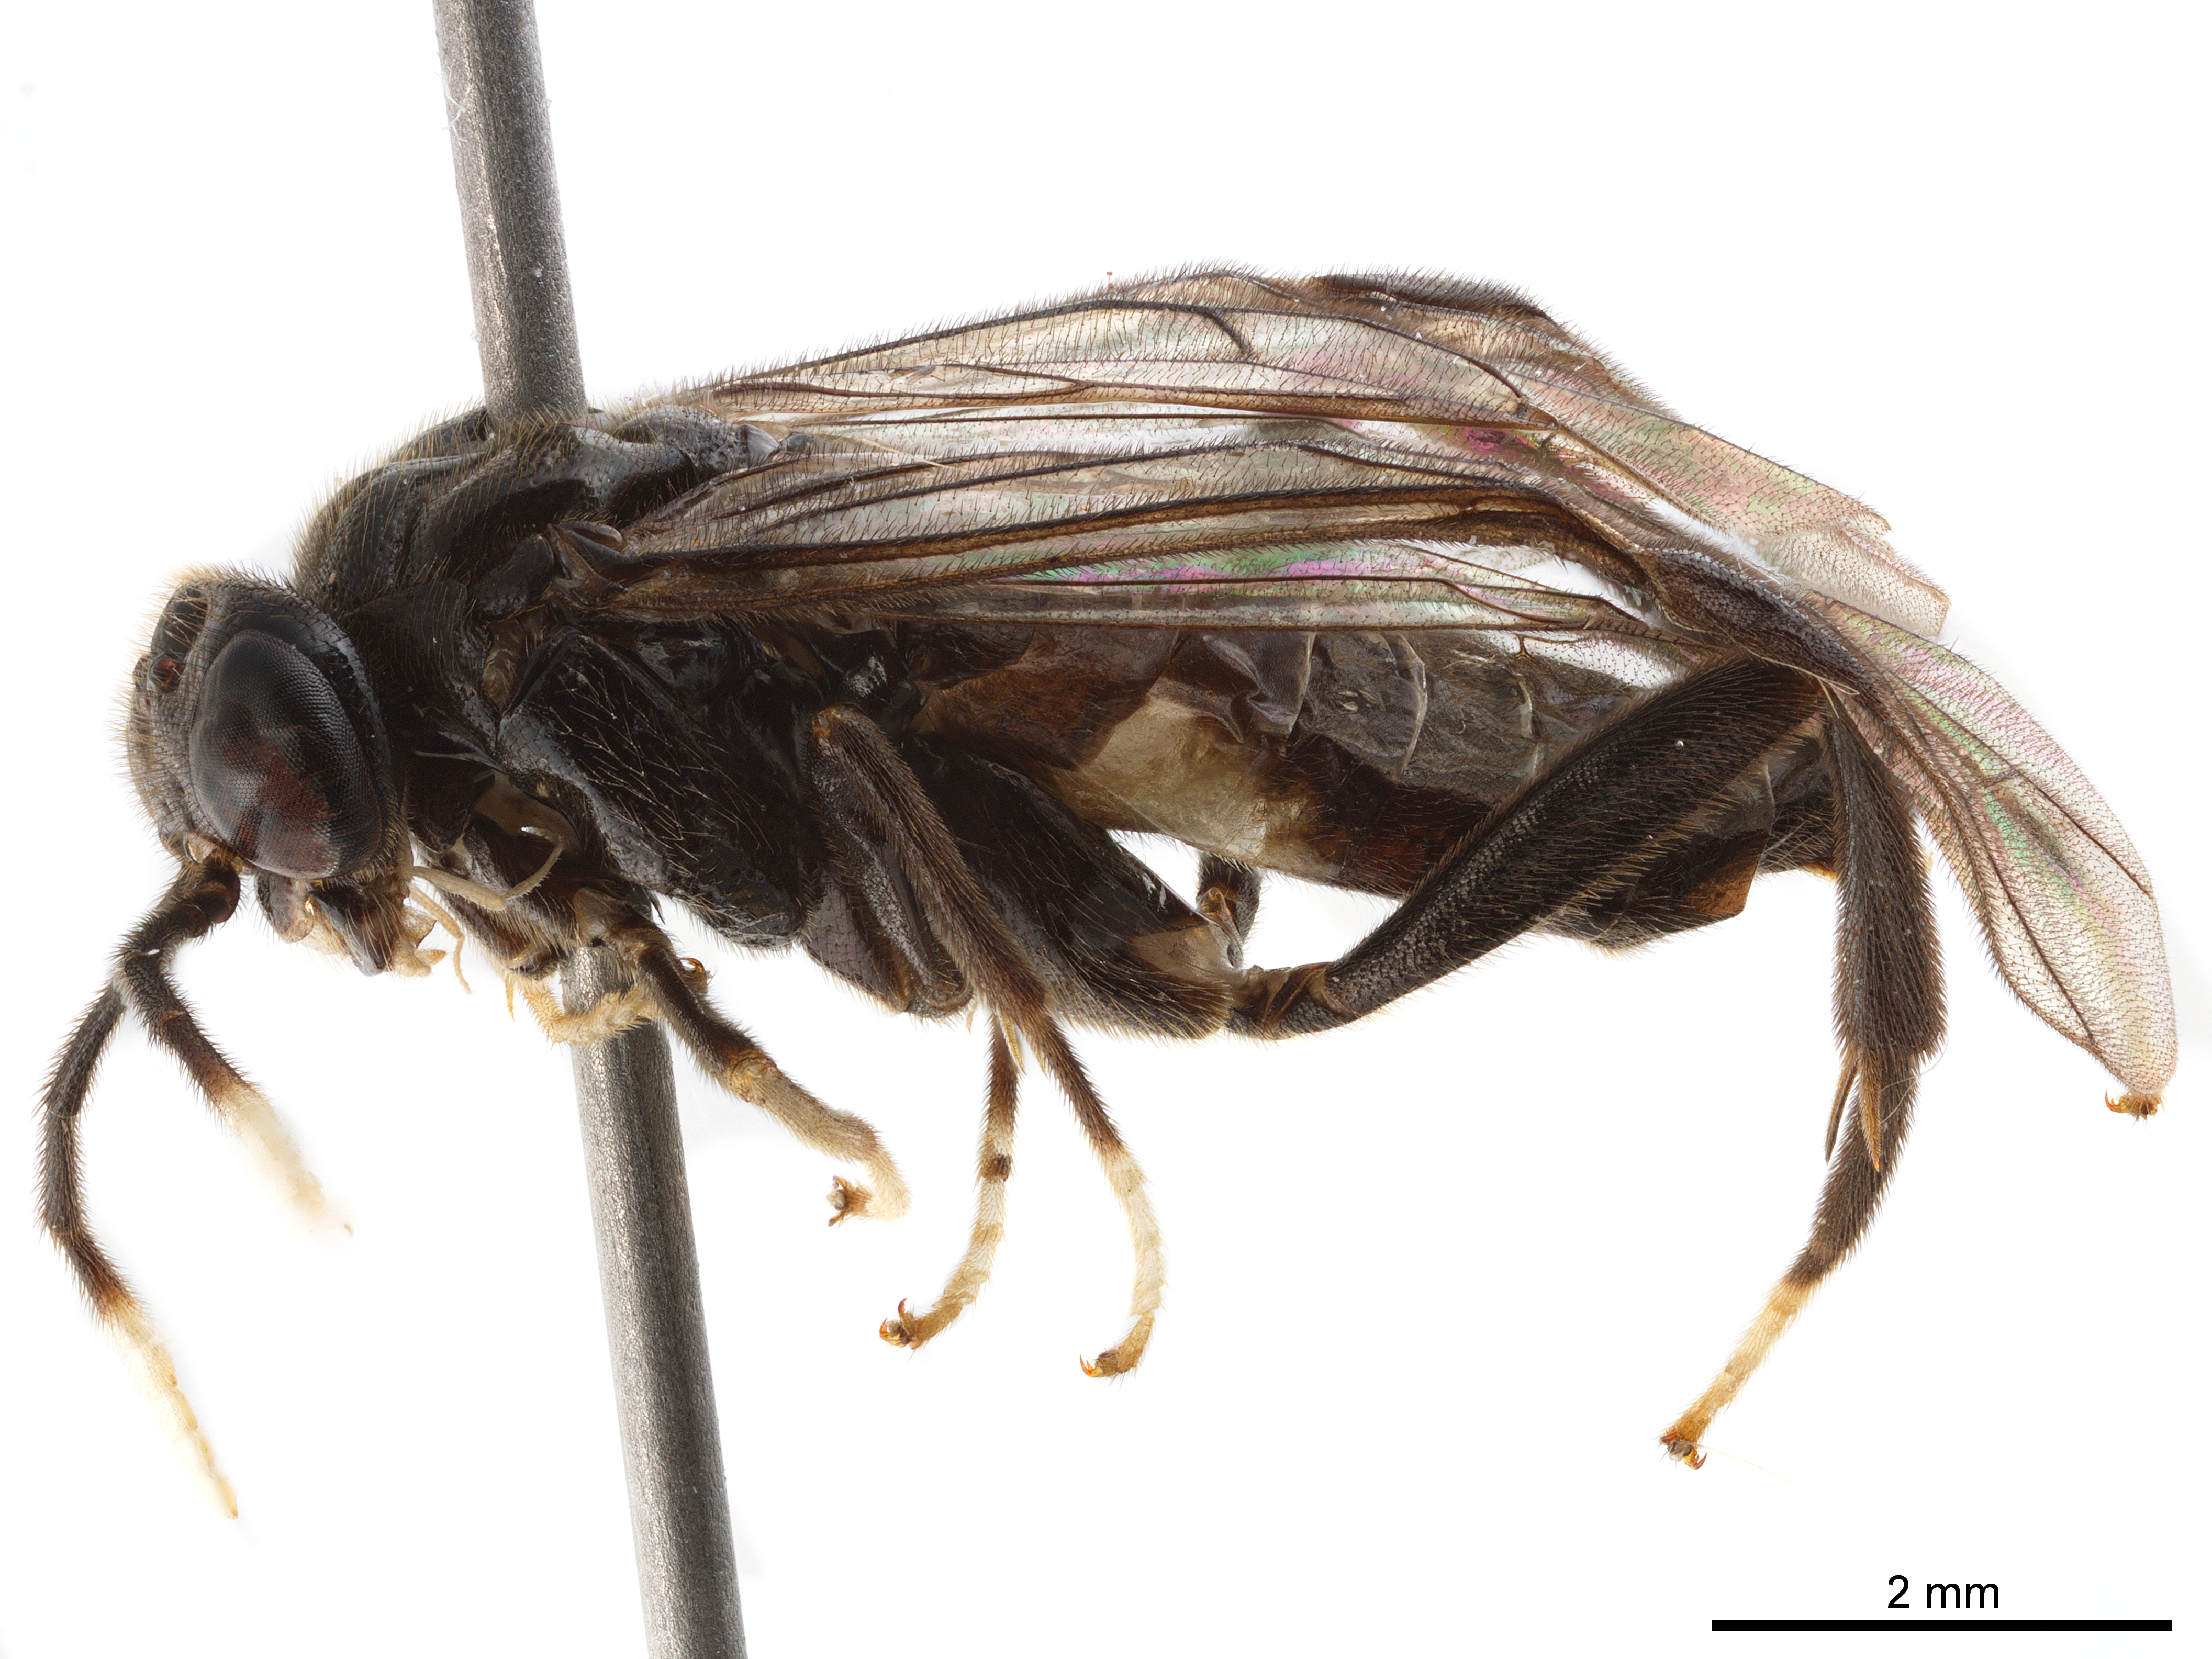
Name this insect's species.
Beleses nigrifemoratus
